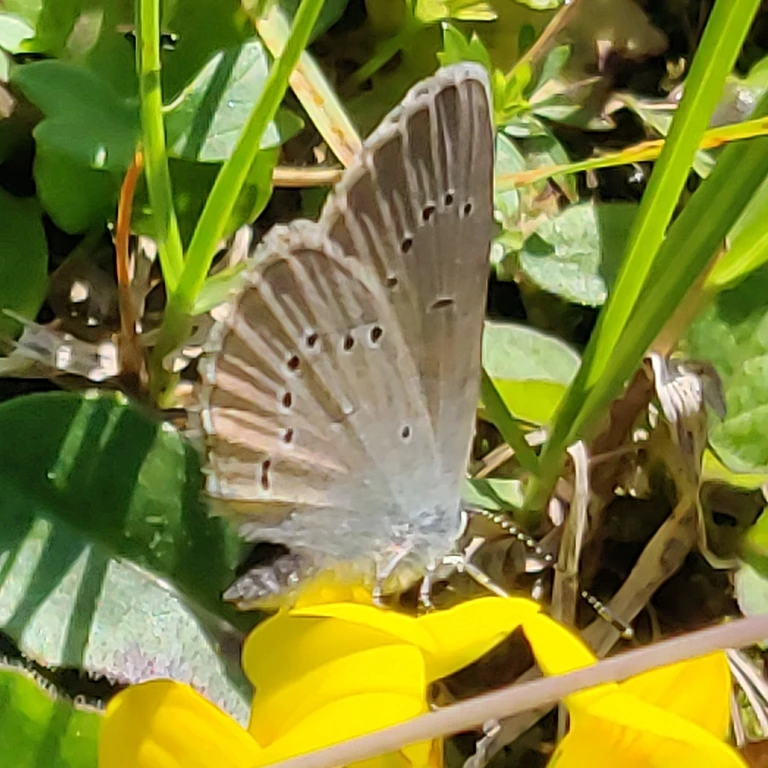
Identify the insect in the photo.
Cyaniris semiargus
